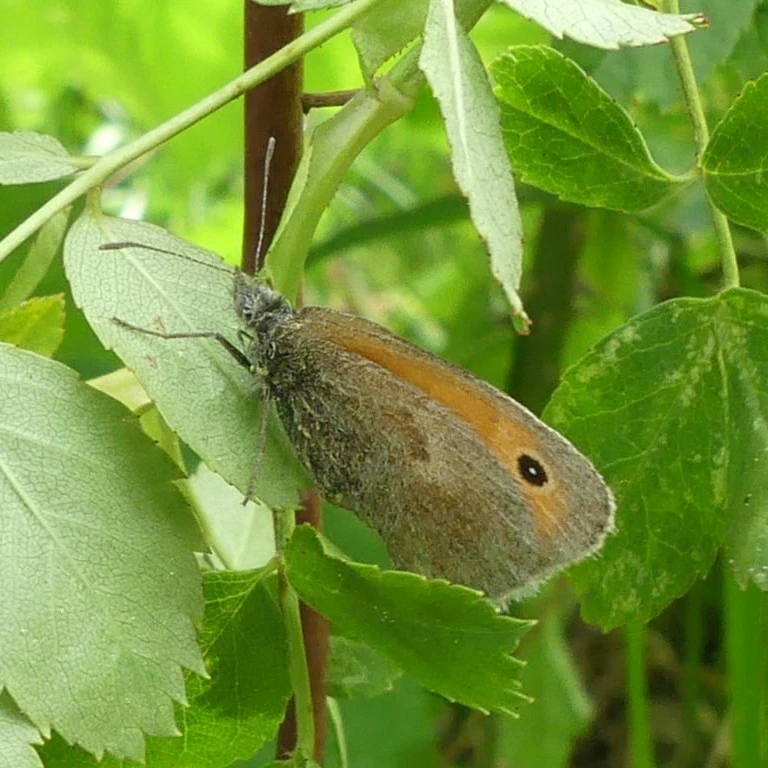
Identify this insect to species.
Coenonympha pamphilus
